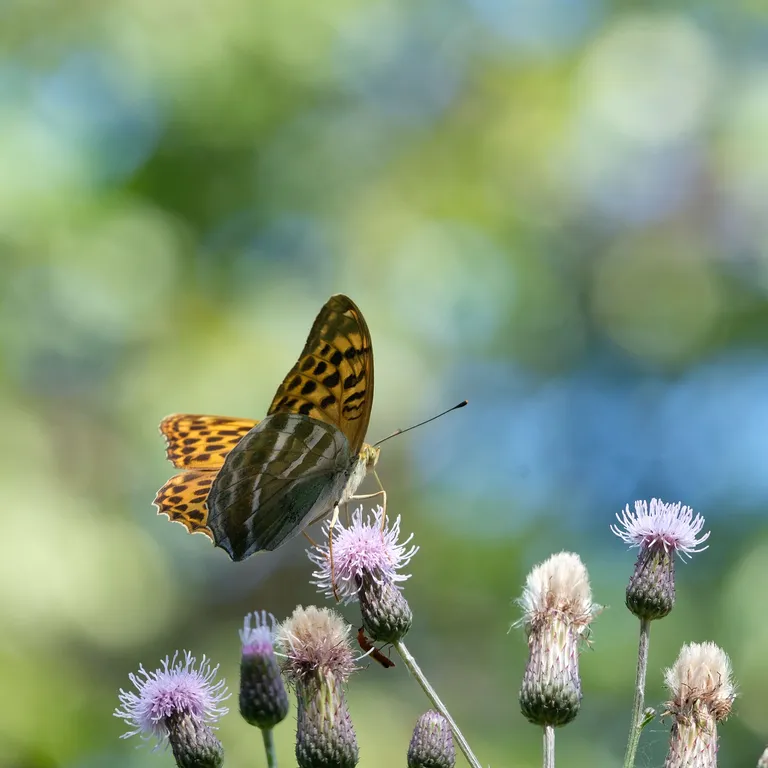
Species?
Argynnis paphia
